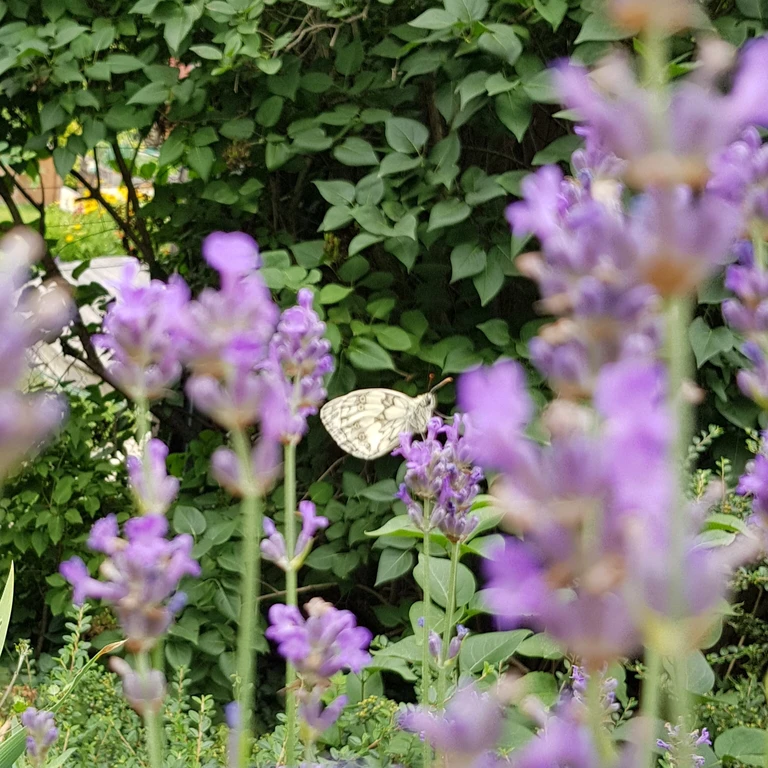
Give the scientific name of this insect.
Melanargia galathea
